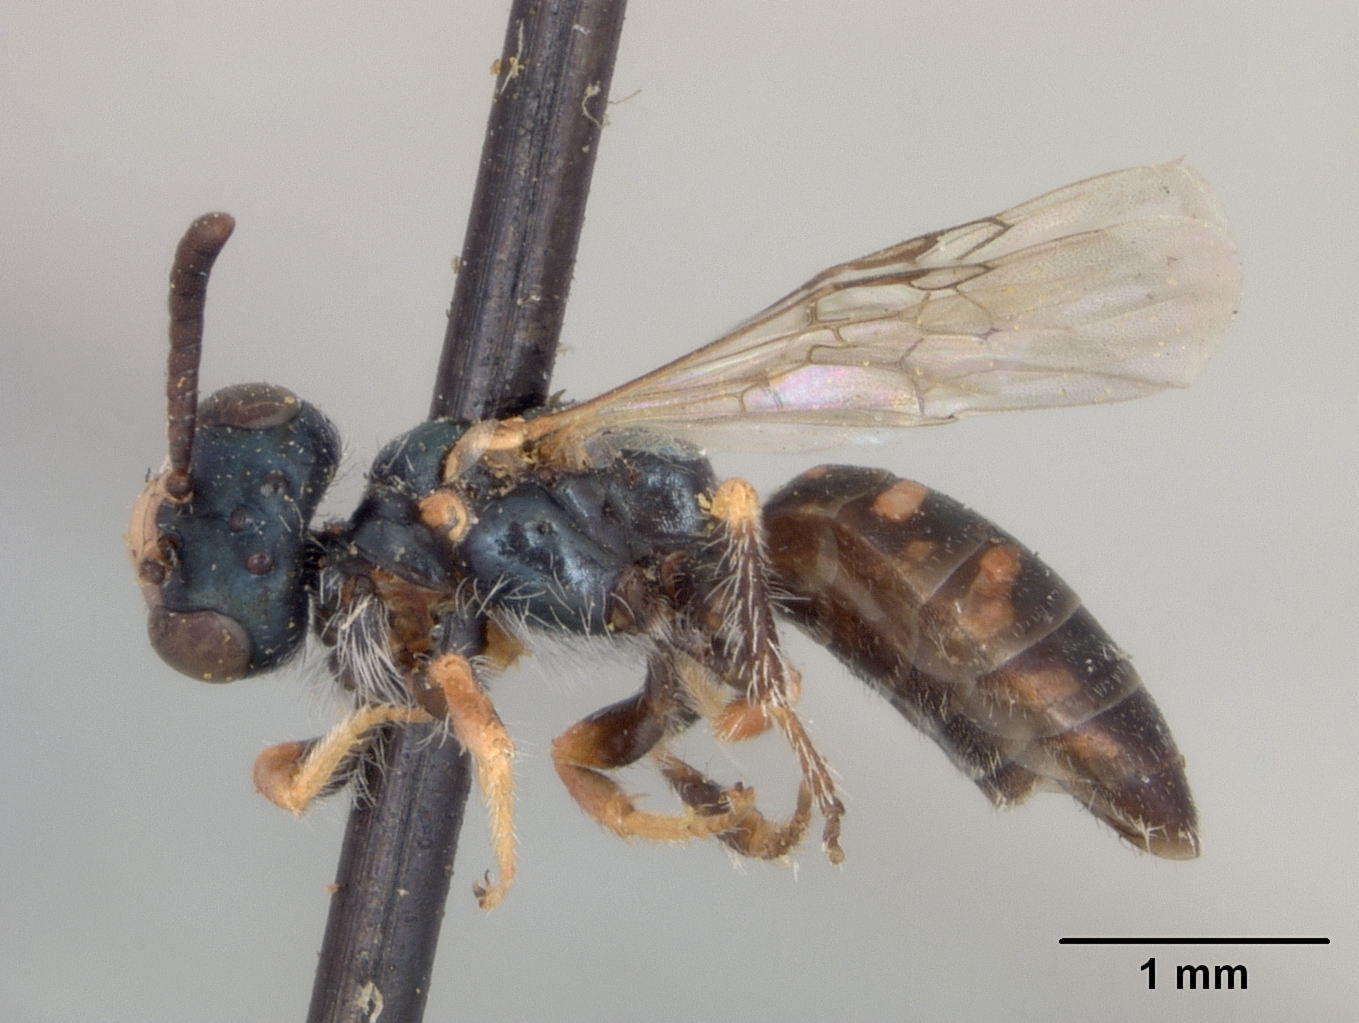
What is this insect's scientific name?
Perdita opacifrons
